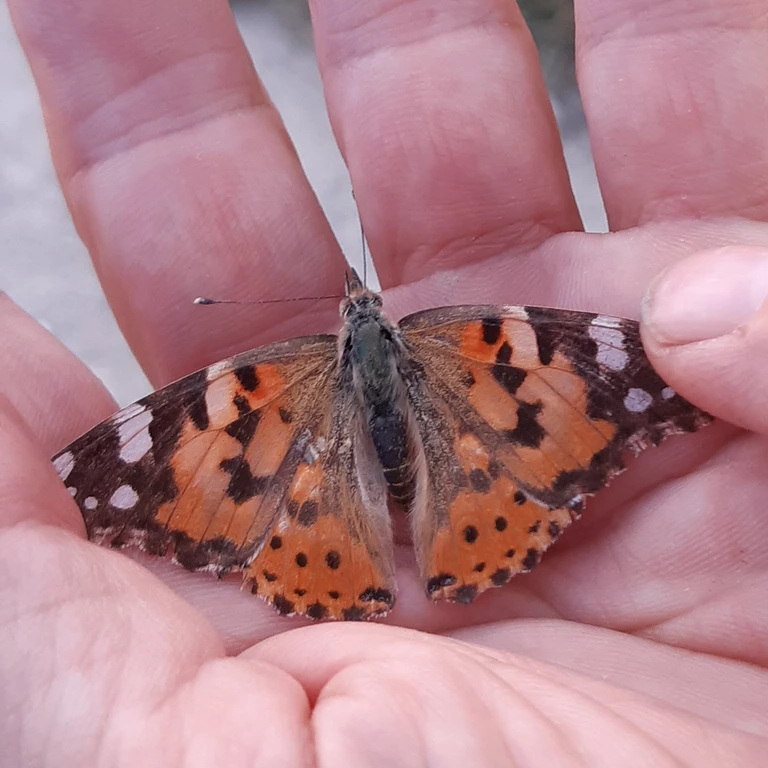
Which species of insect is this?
Vanessa cardui
